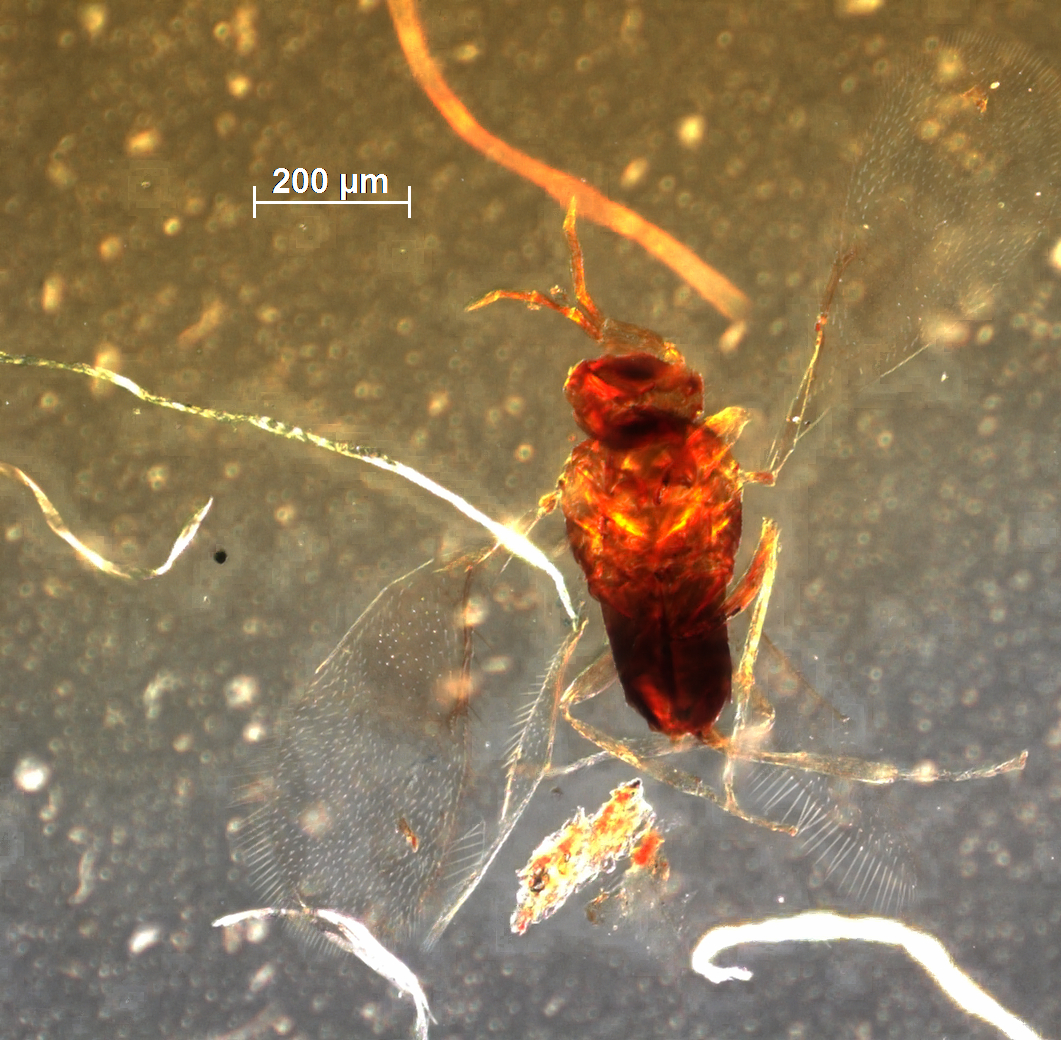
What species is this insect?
Bardylis australiensis
